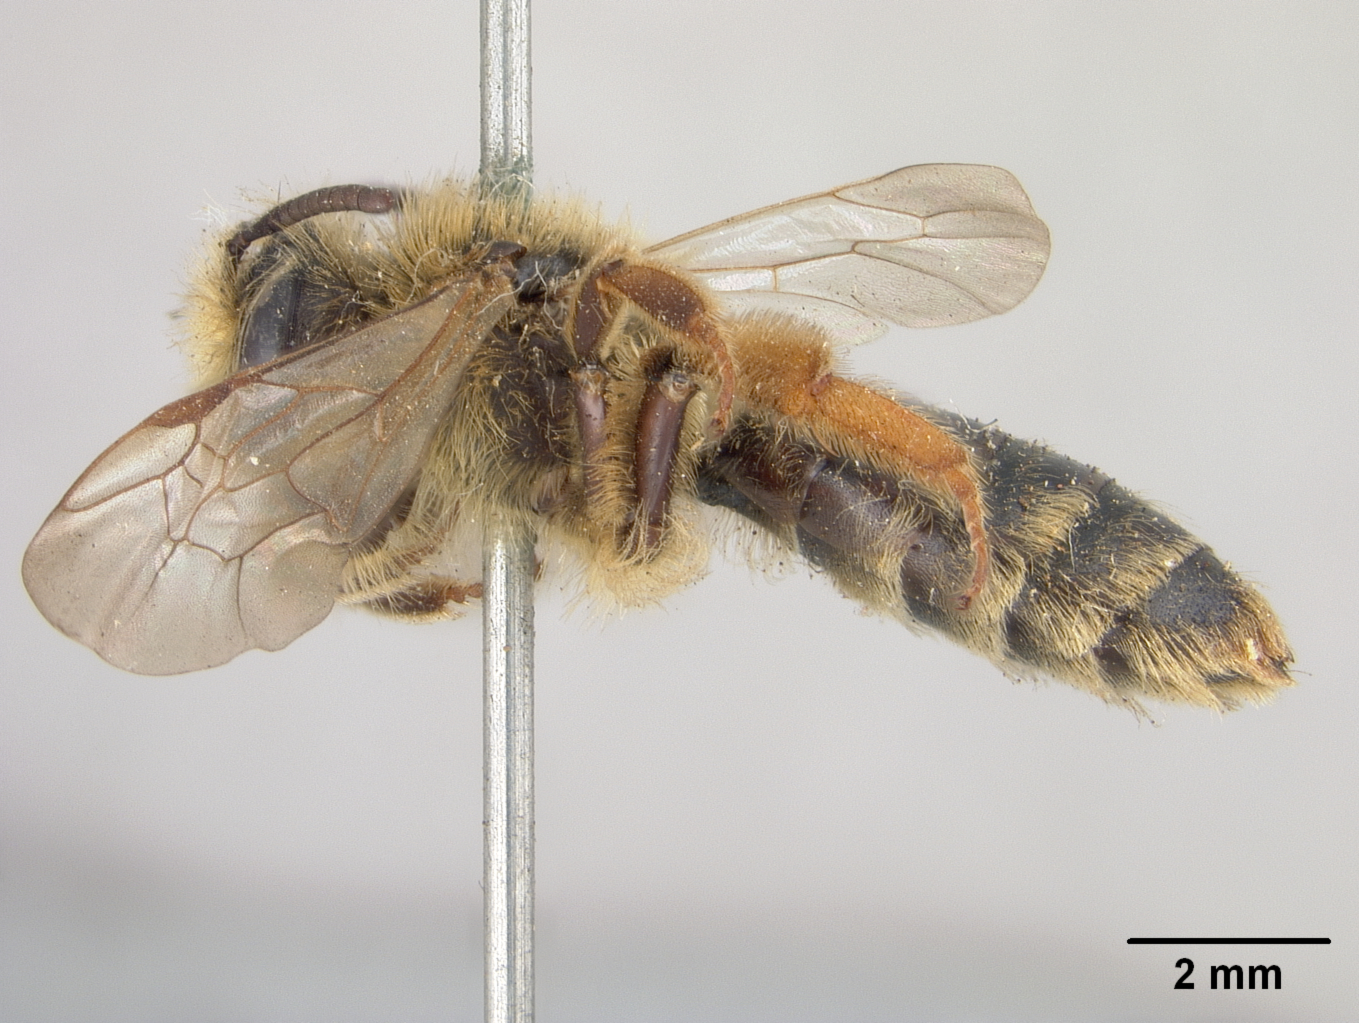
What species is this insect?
Andrena striatifrons
